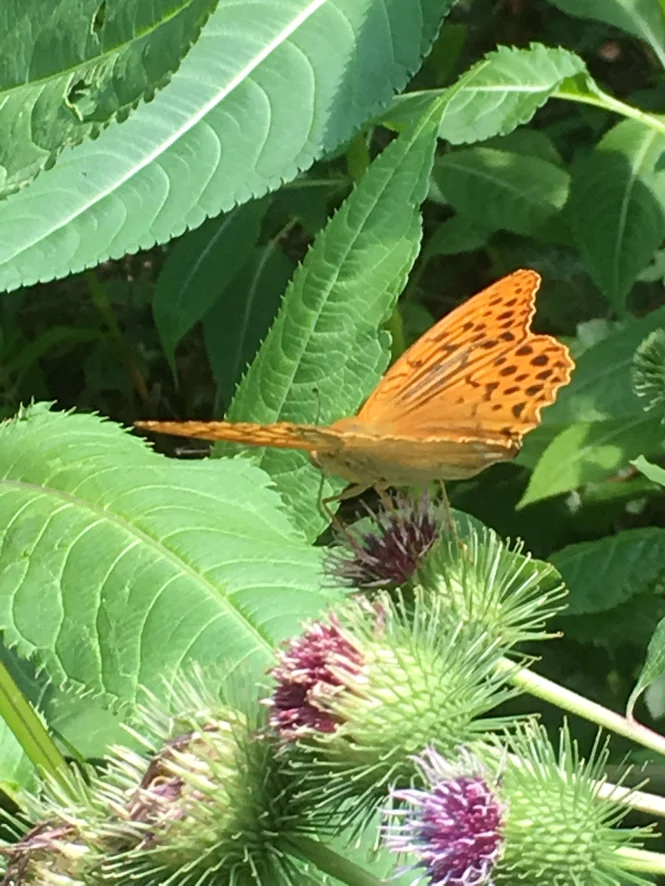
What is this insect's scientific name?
Argynnis paphia
